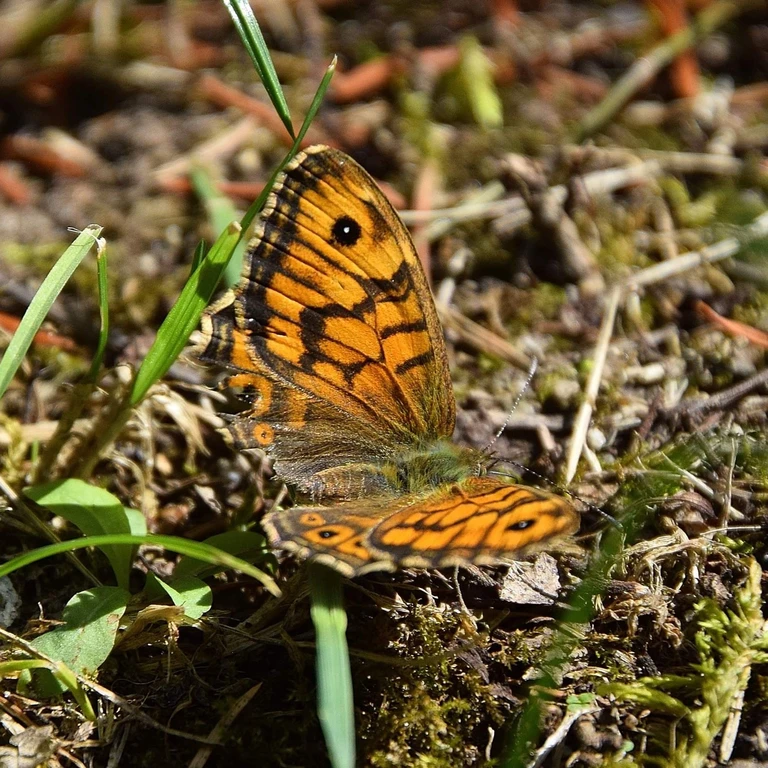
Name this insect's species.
Lasiommata megera (also Pararge megera)
